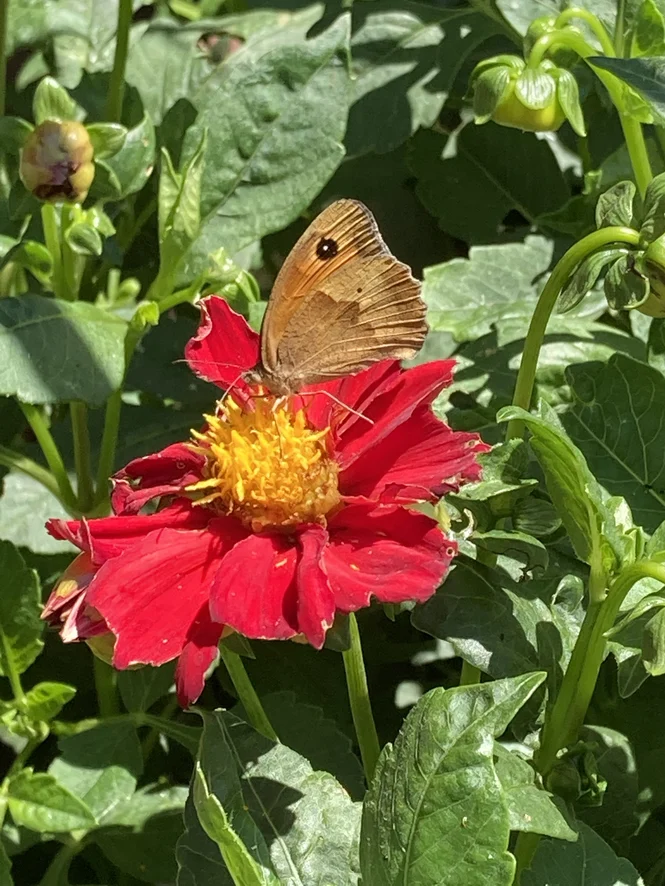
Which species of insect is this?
Maniola jurtina
